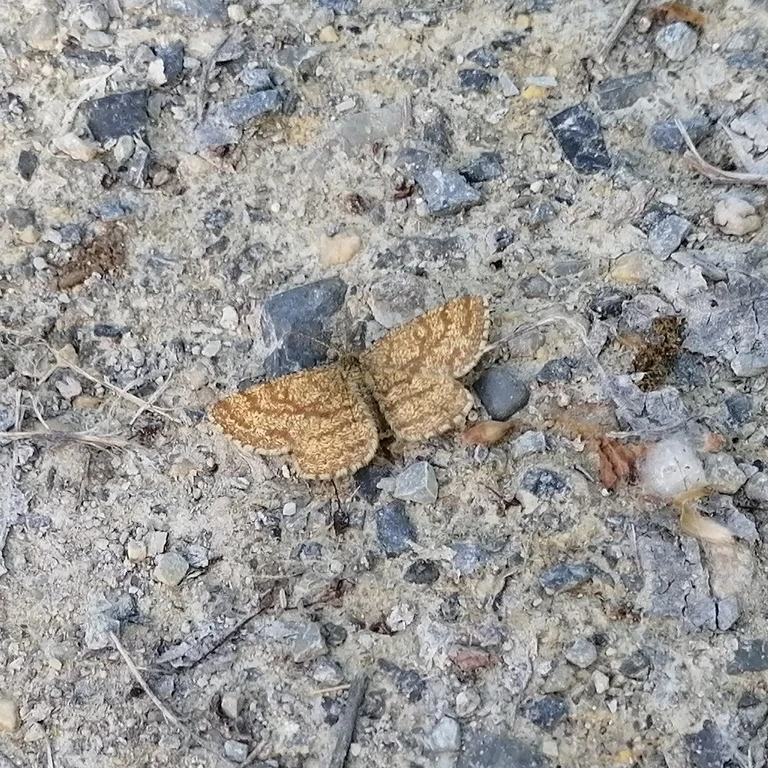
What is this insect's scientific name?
Ematurga atomaria
